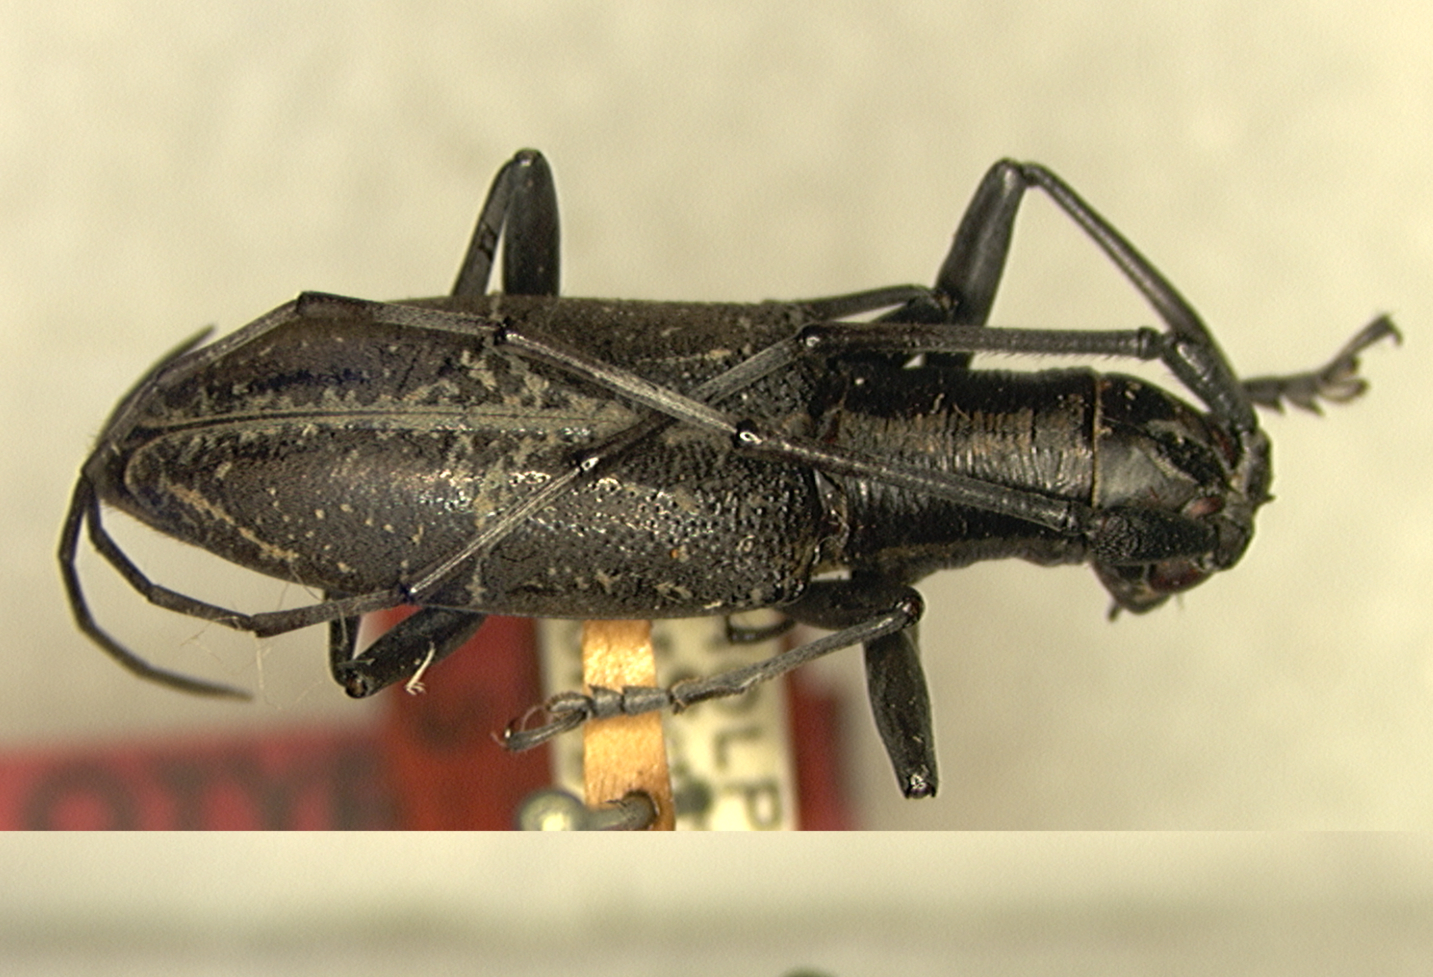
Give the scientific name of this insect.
Gnoma luzonica
